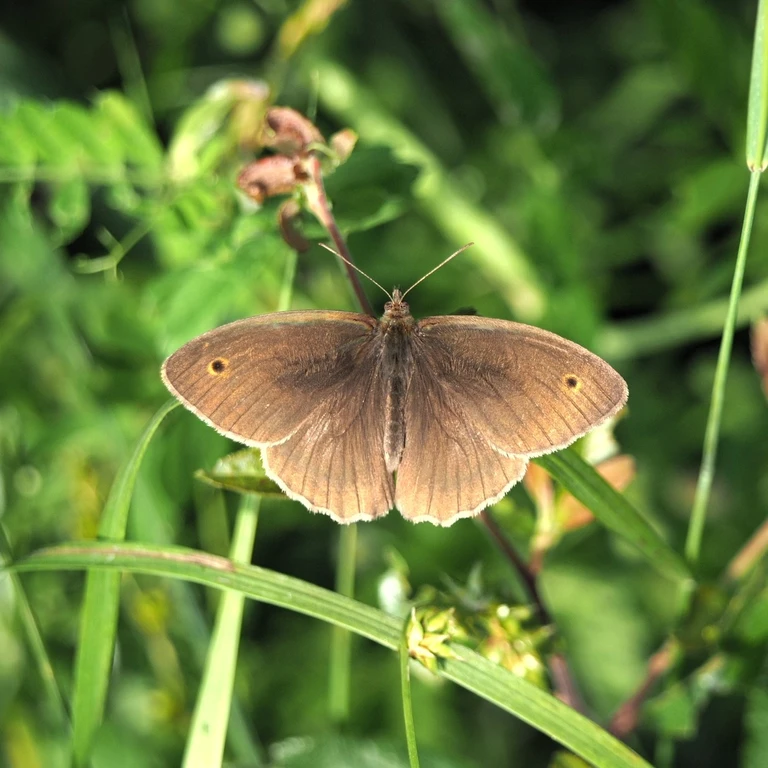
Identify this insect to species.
Maniola jurtina
